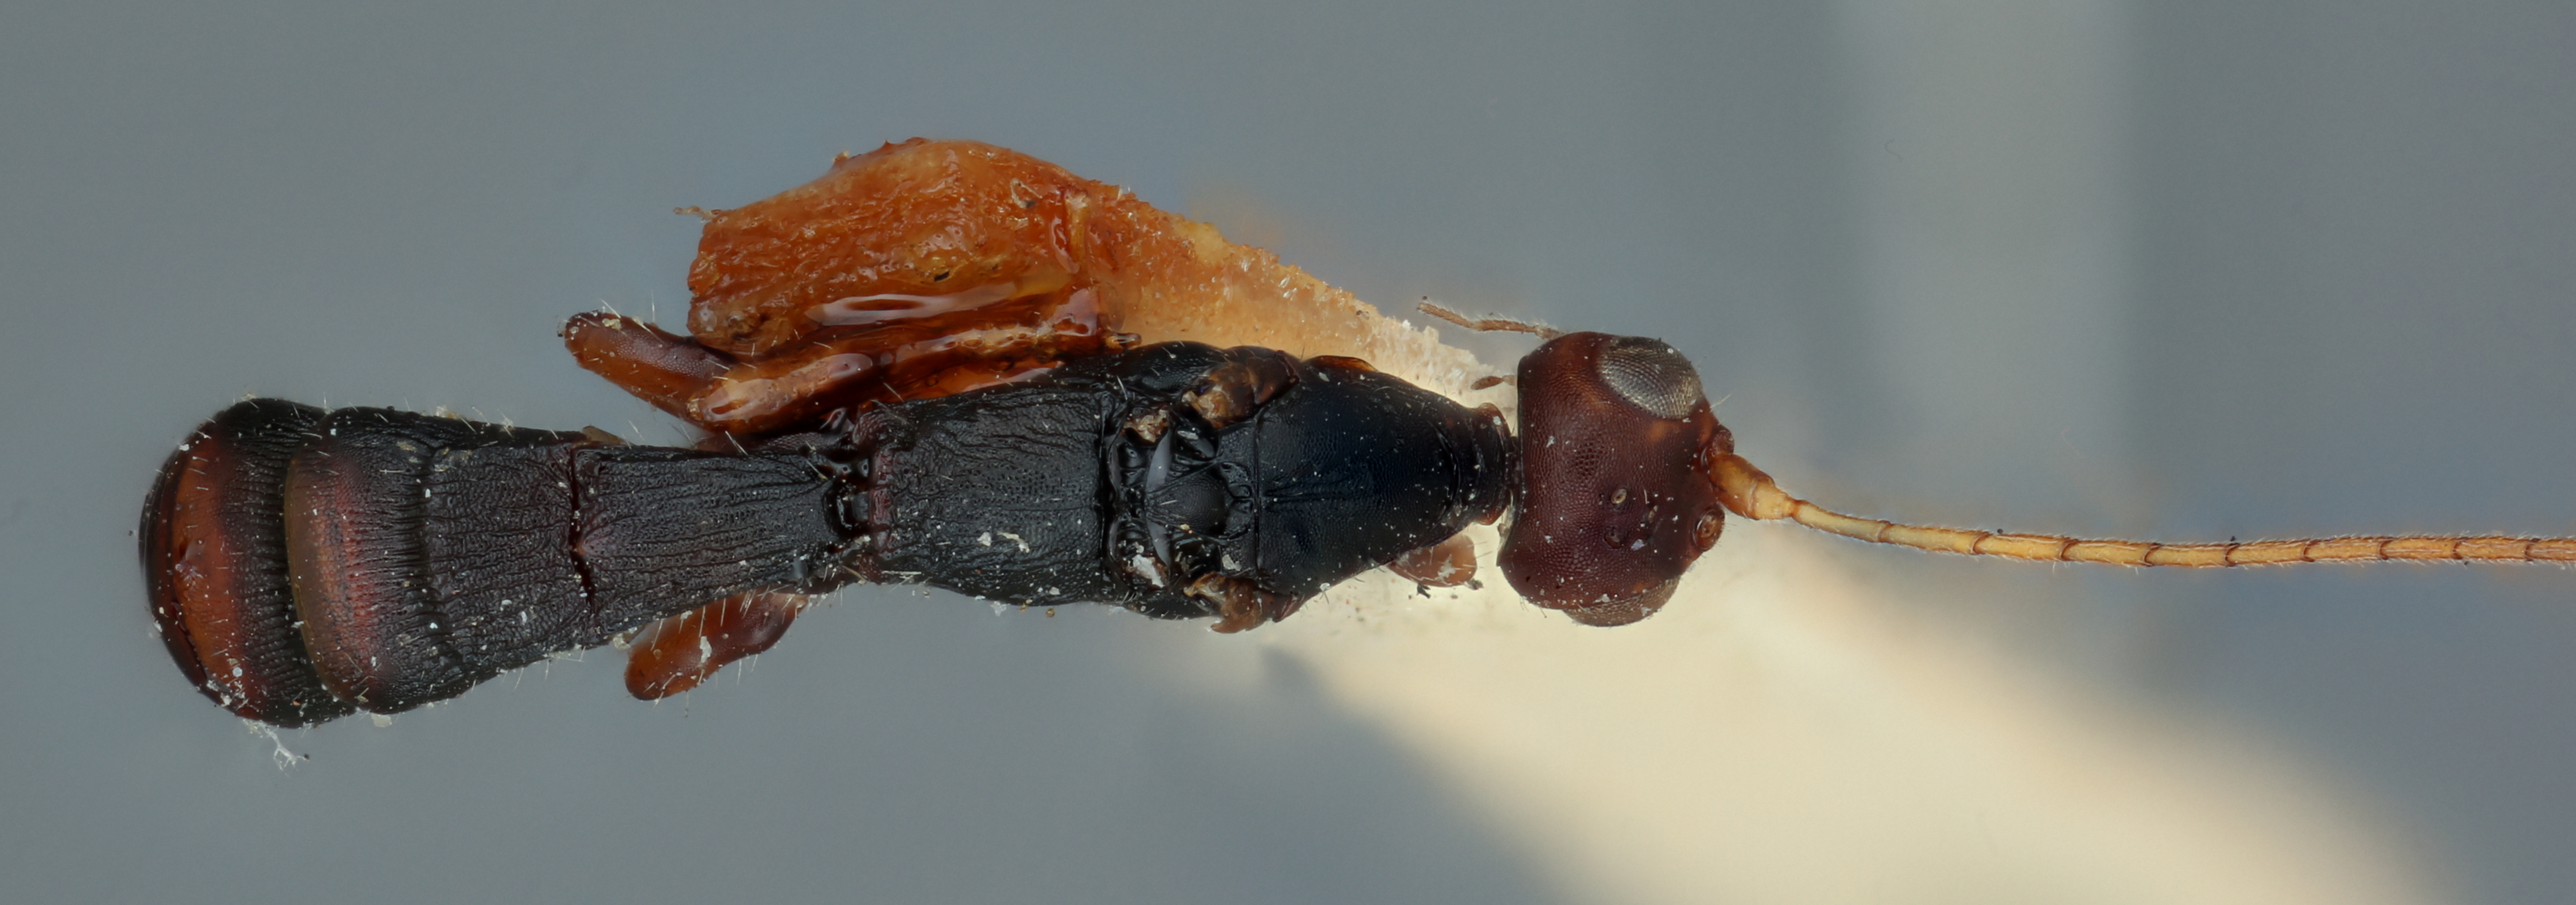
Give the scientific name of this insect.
Homiopterus fasciatus
